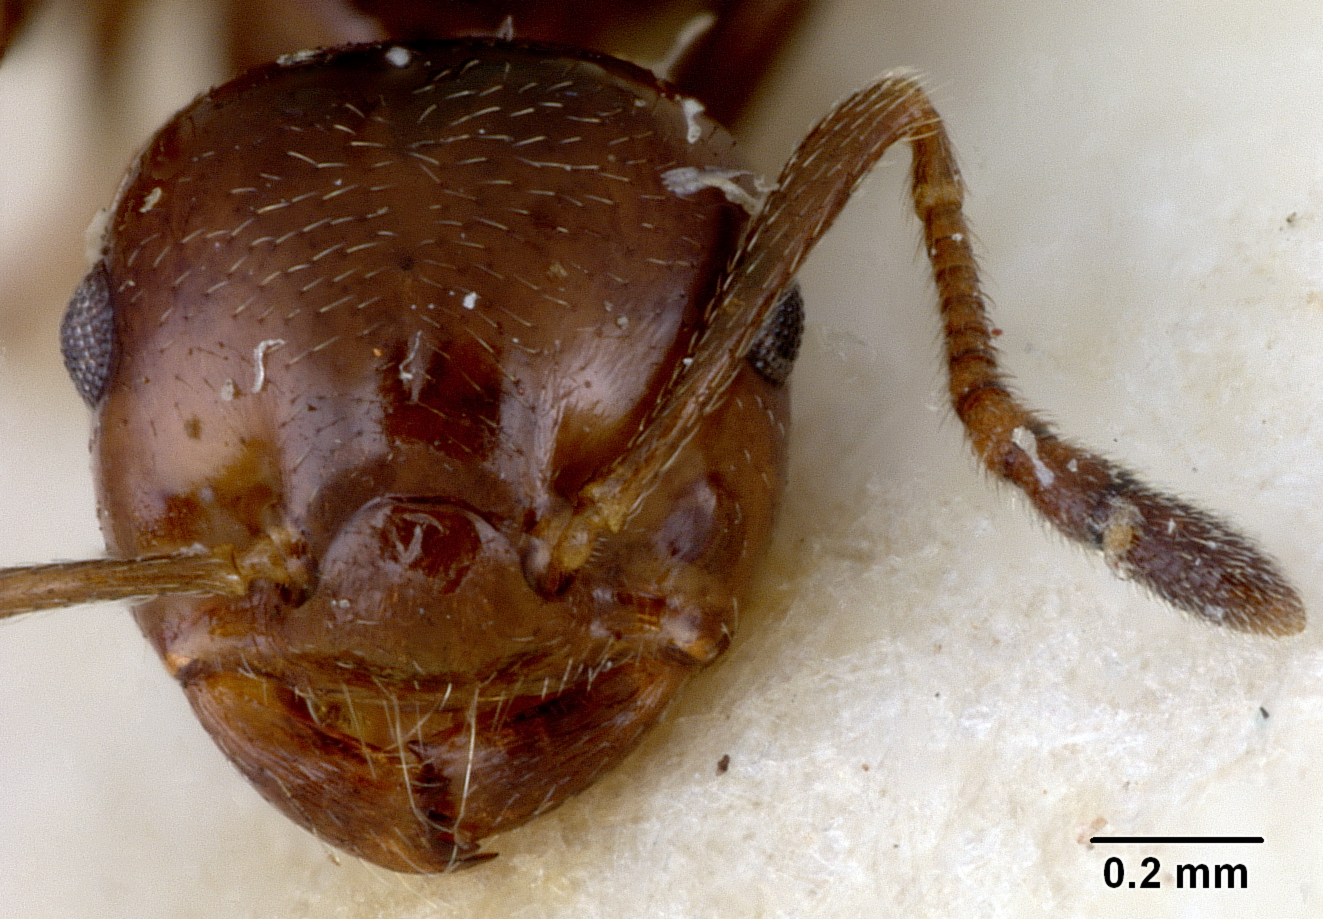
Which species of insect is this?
Crematogaster vandermeermohri
